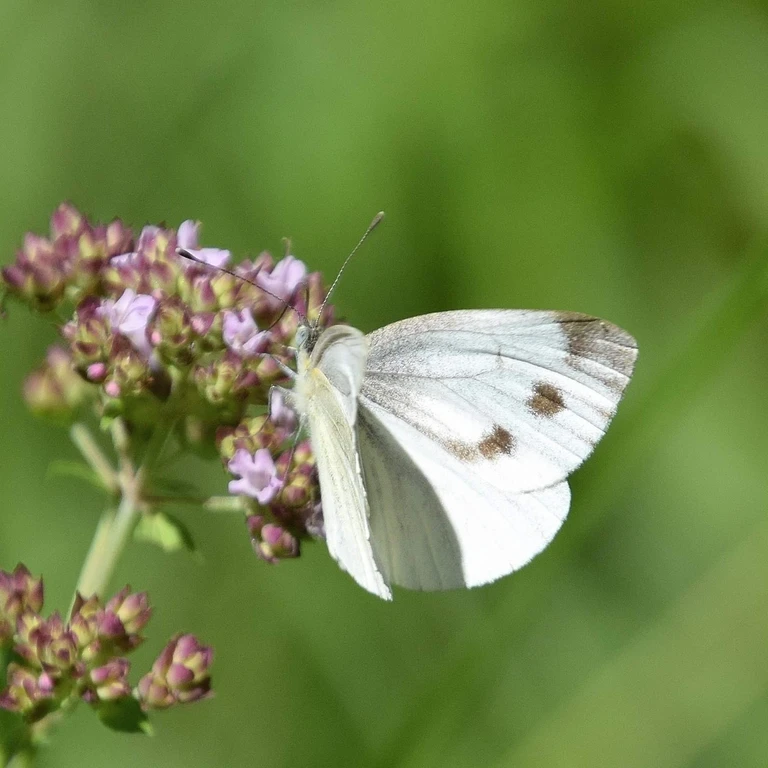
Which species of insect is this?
Pieris napi
